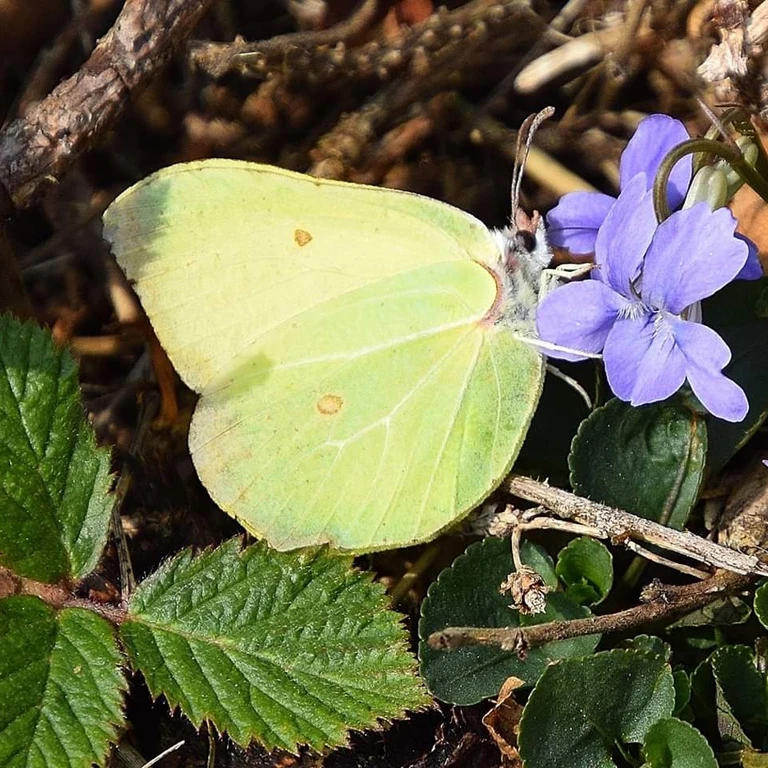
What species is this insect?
Gonepteryx rhamni
